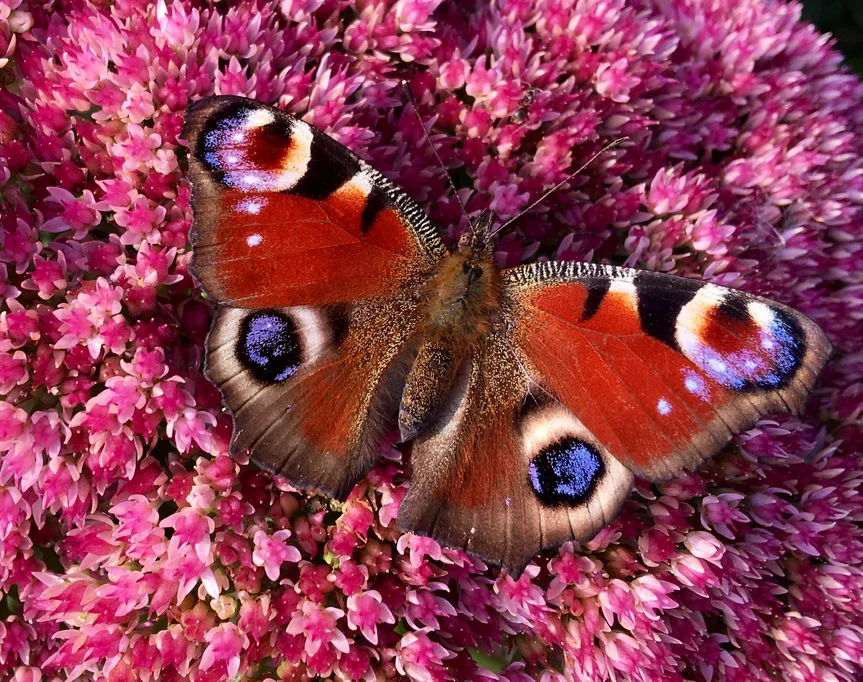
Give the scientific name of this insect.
Aglais io
